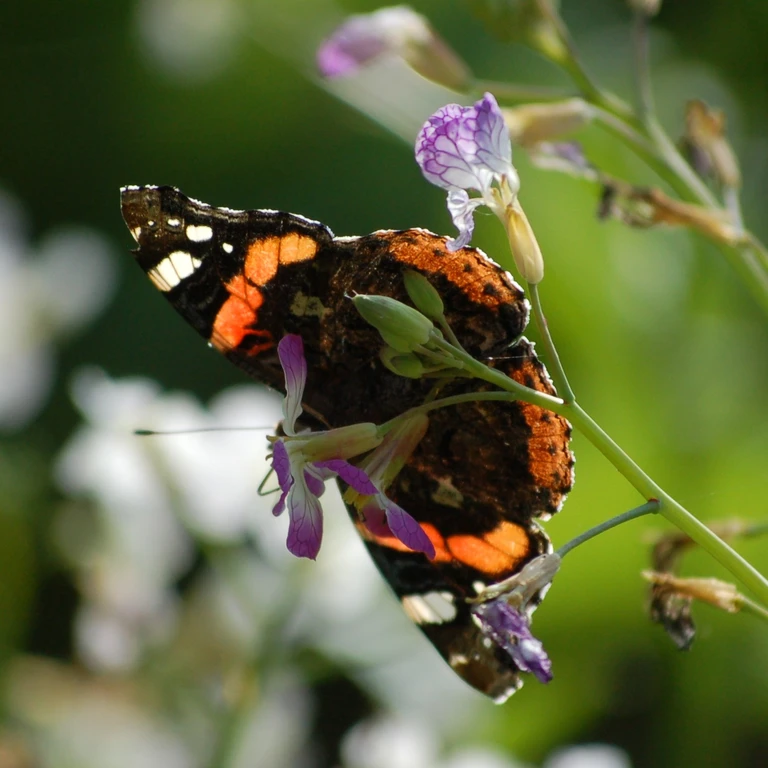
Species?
Vanessa atalanta
